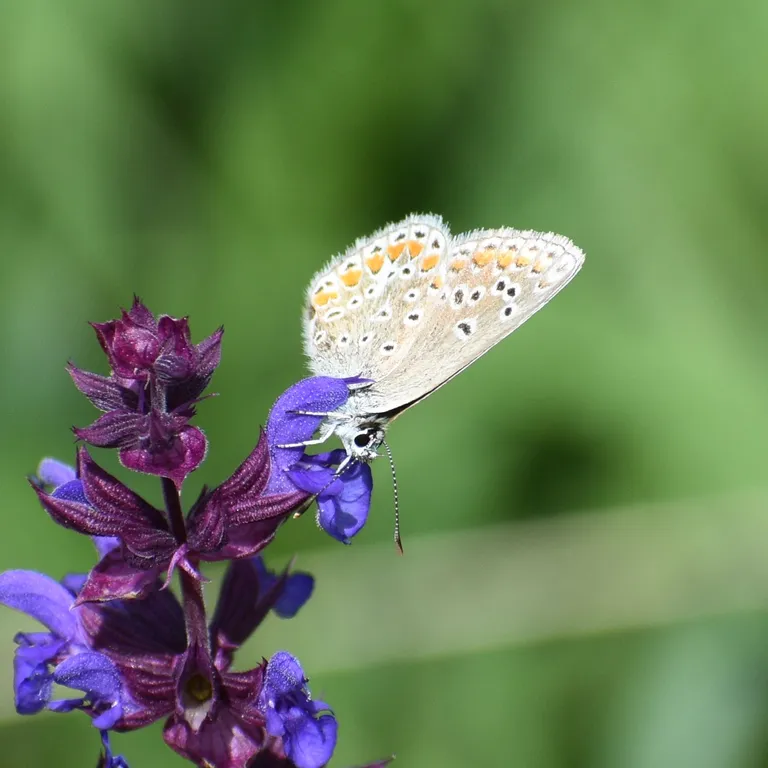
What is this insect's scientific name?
Polyommatus thersites
